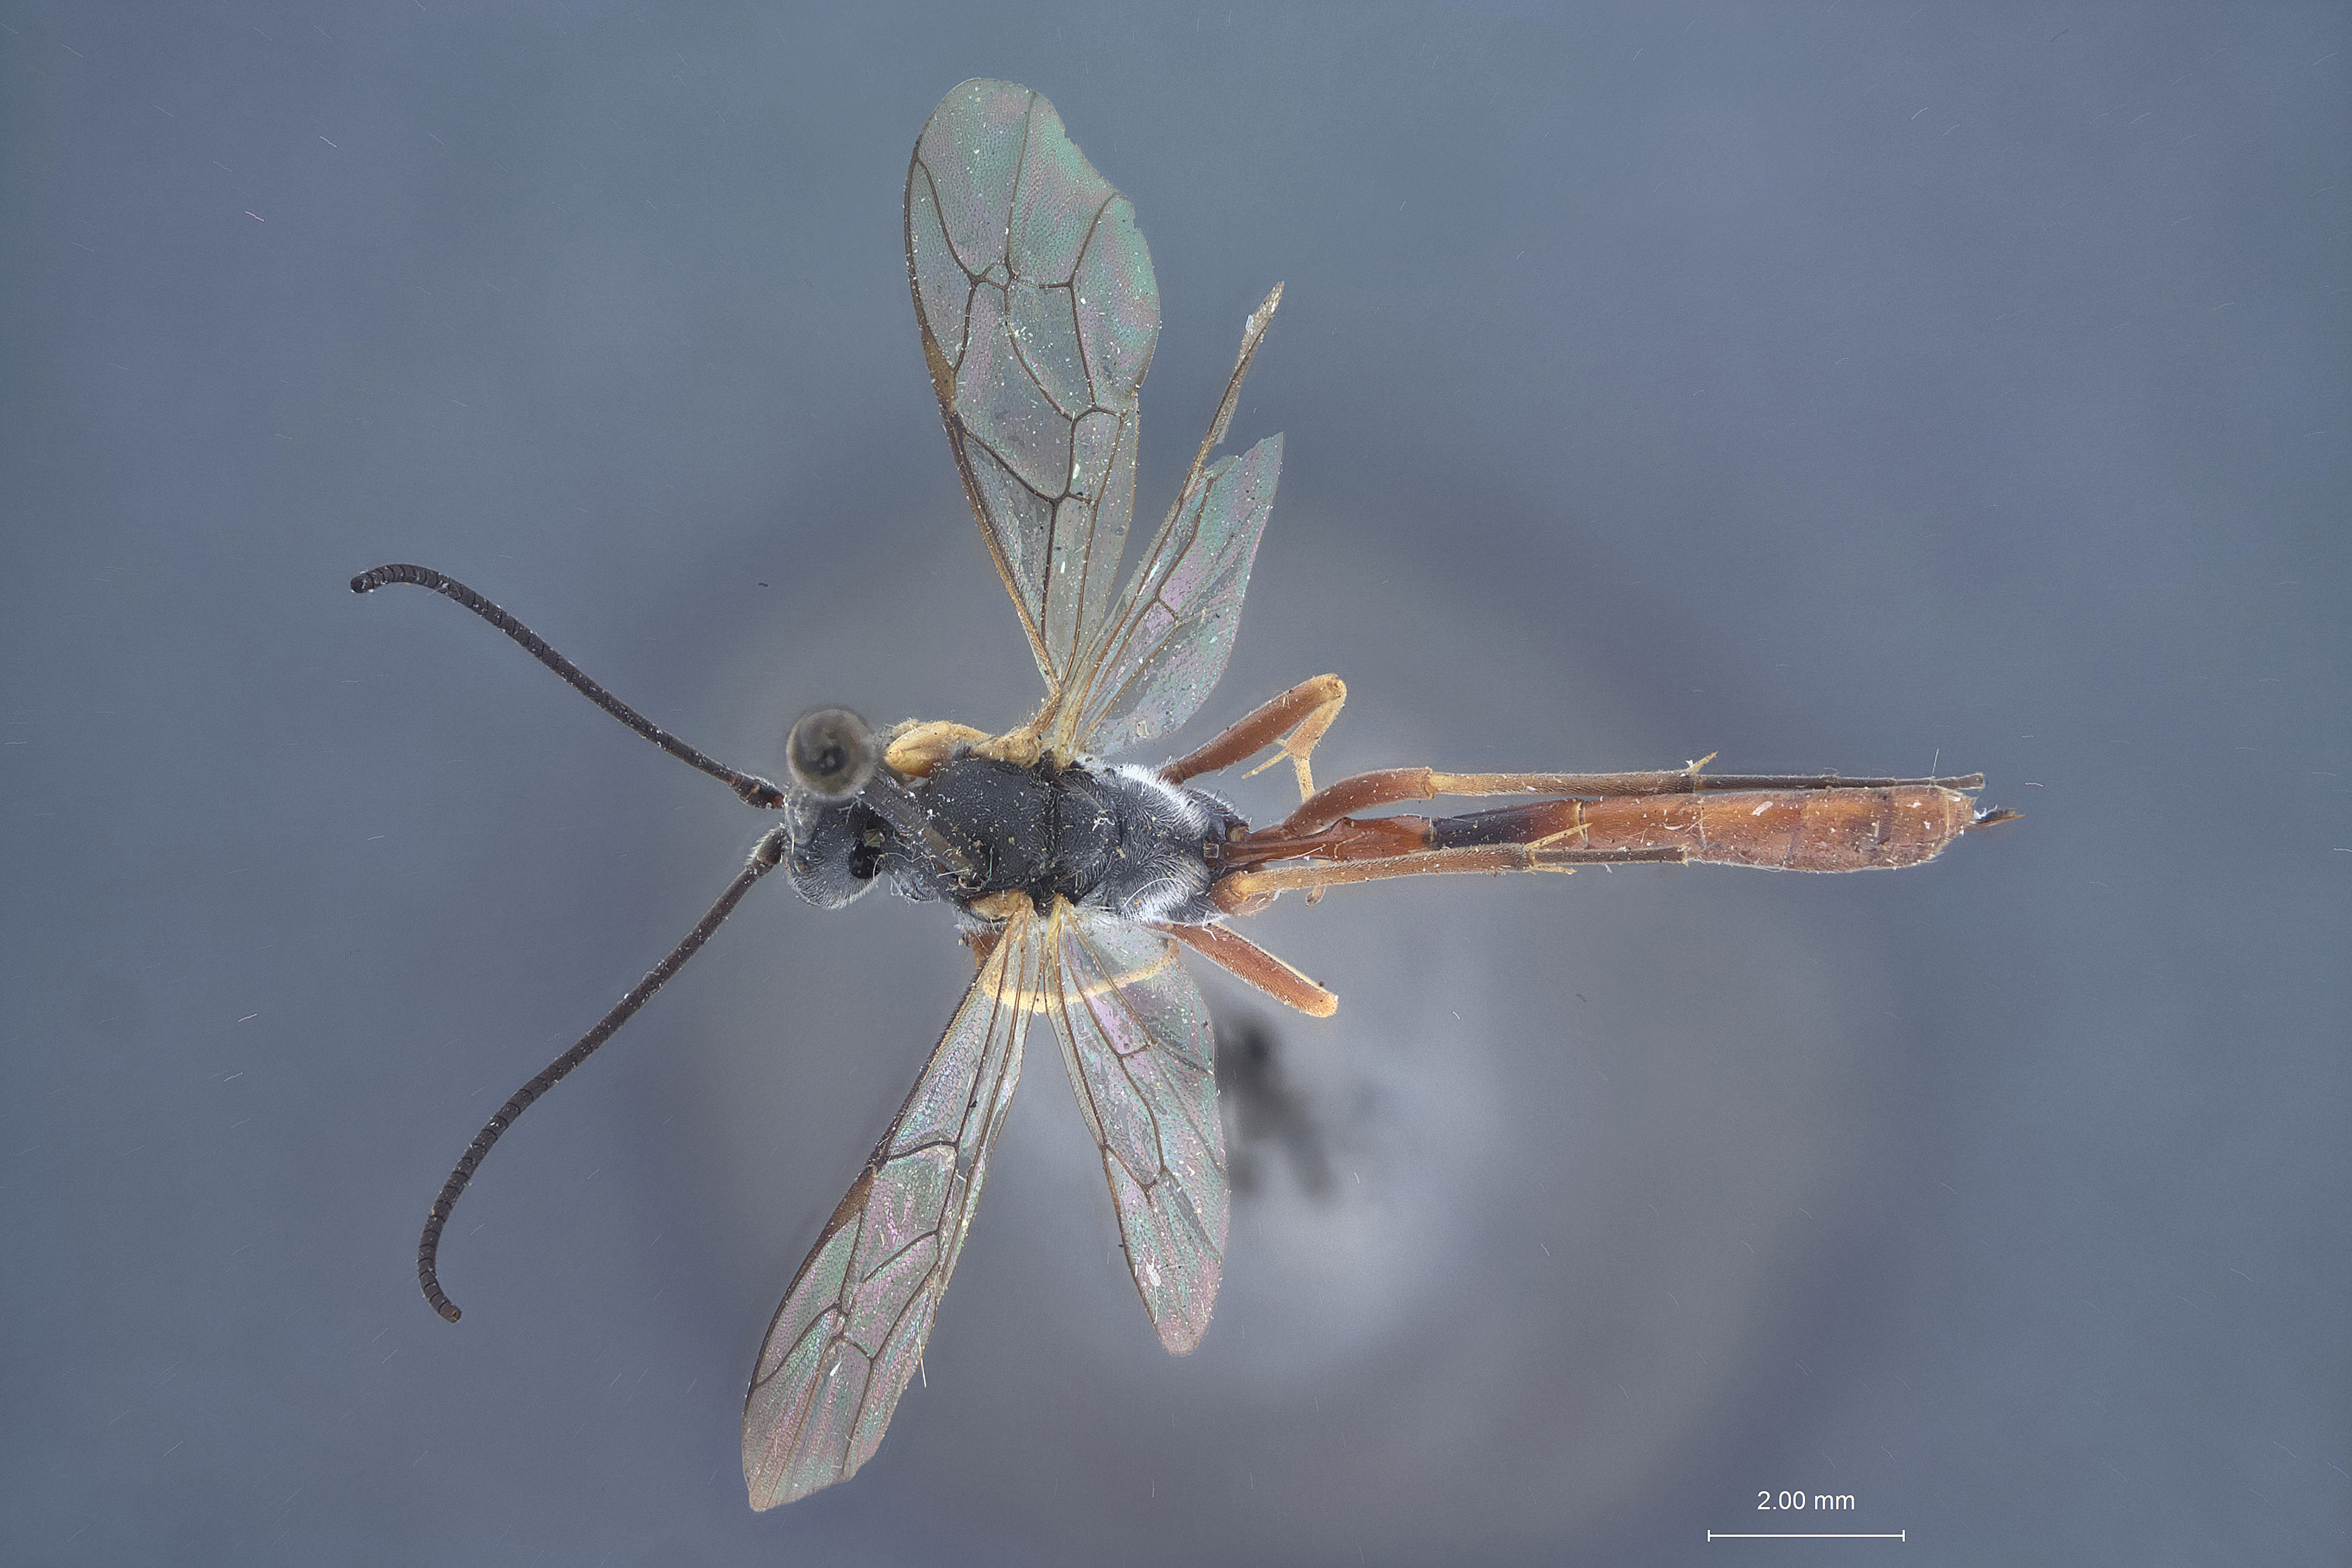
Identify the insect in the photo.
Campoplegidea rufigaster
